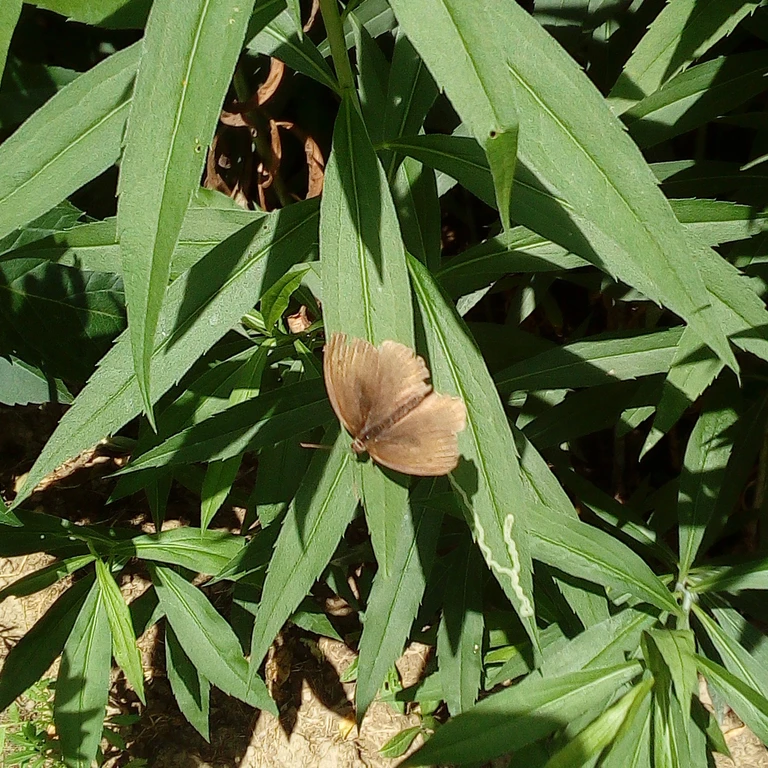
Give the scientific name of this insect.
Maniola jurtina
